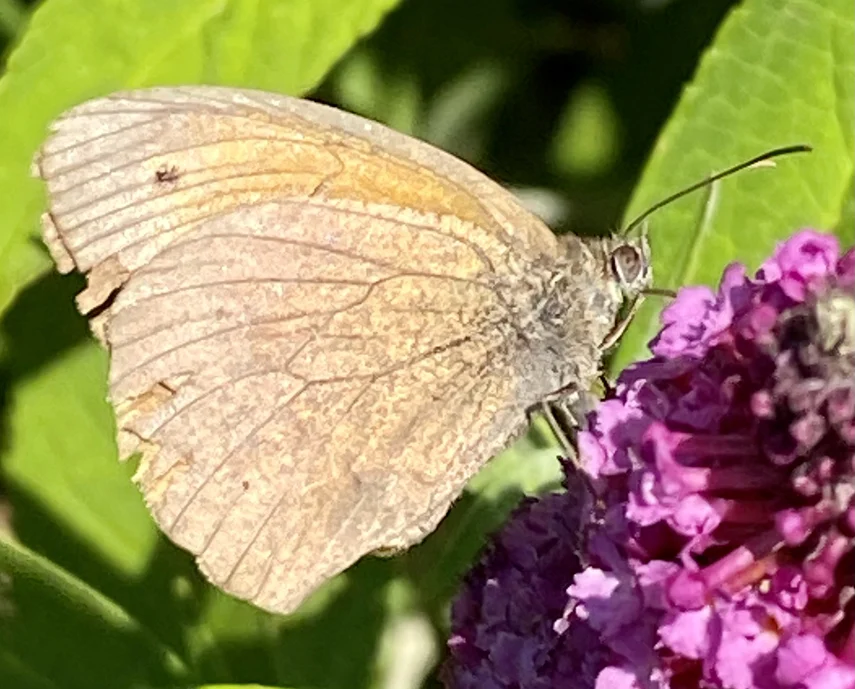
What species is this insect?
Maniola jurtina
